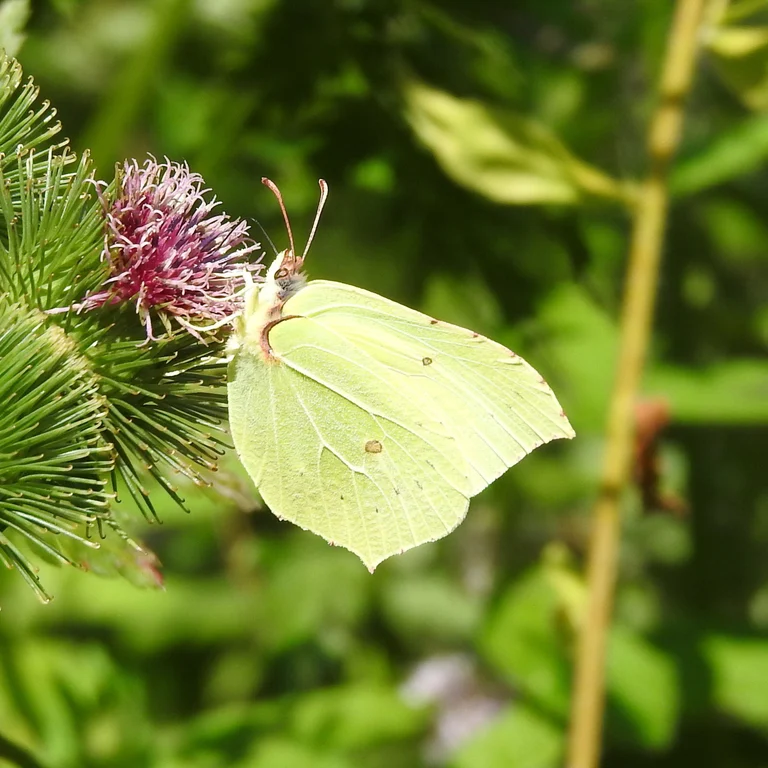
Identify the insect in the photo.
Gonepteryx rhamni
